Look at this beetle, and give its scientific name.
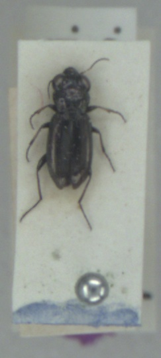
Notiophilus germinyi
